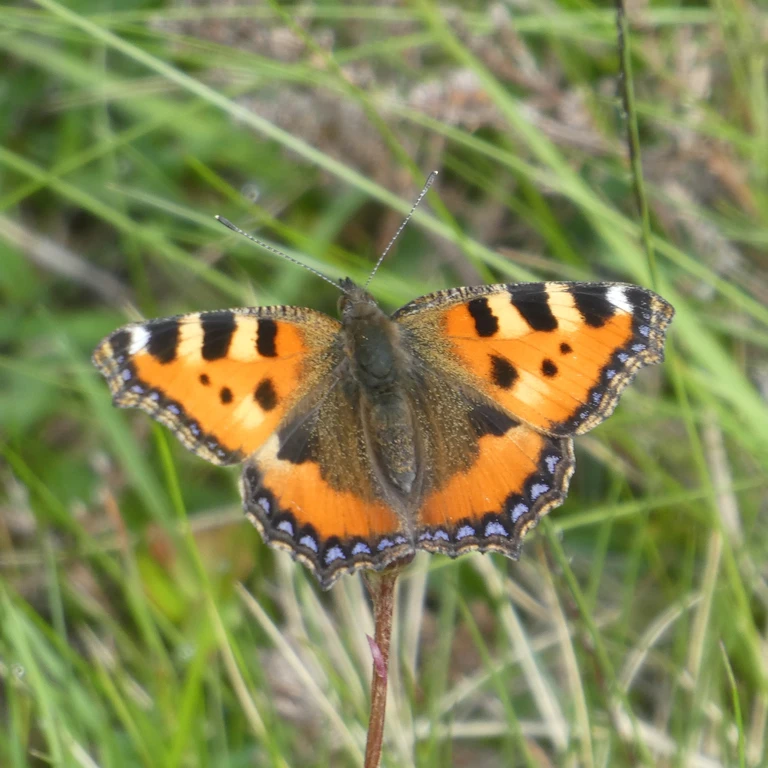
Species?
Aglais urticae
